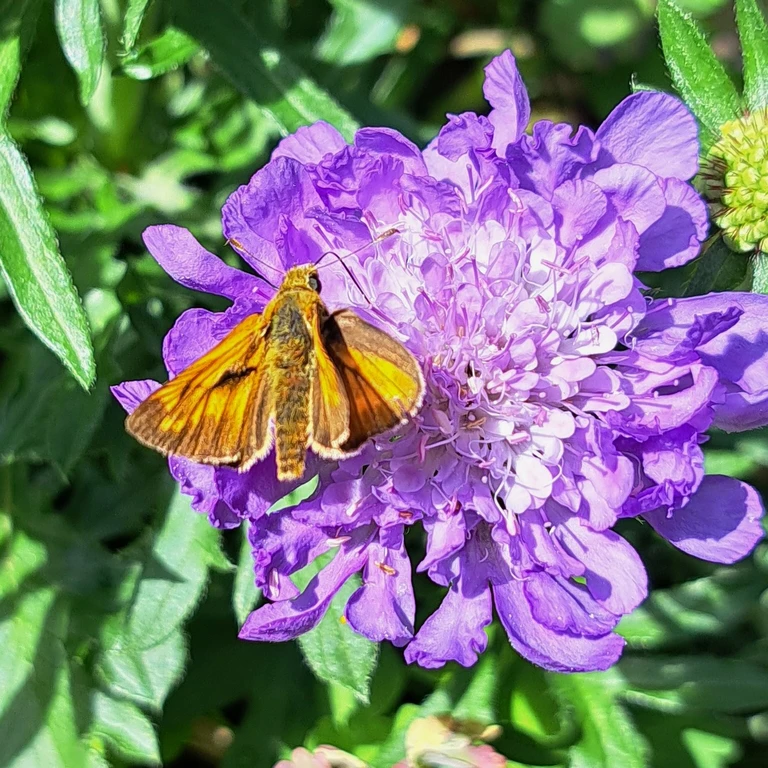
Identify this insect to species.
Ochlodes sylvanus (also Ochlodes venata)
